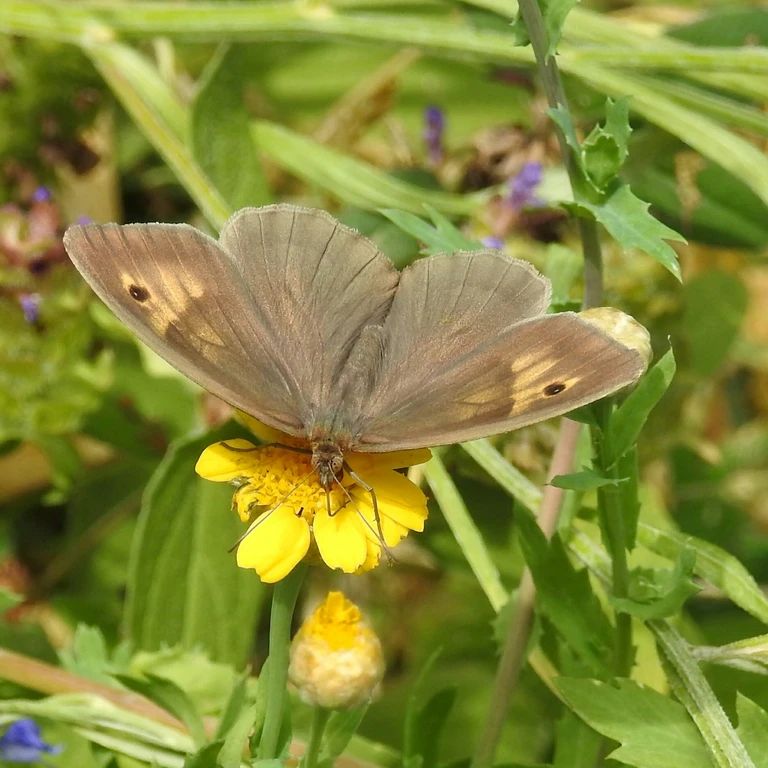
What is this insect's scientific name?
Maniola jurtina
